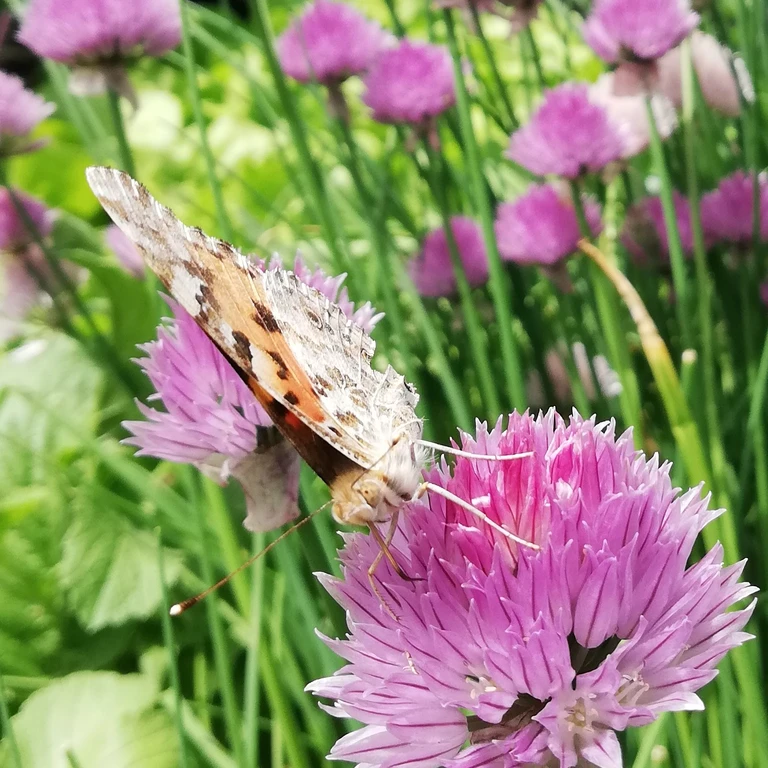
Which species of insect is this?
Vanessa cardui
